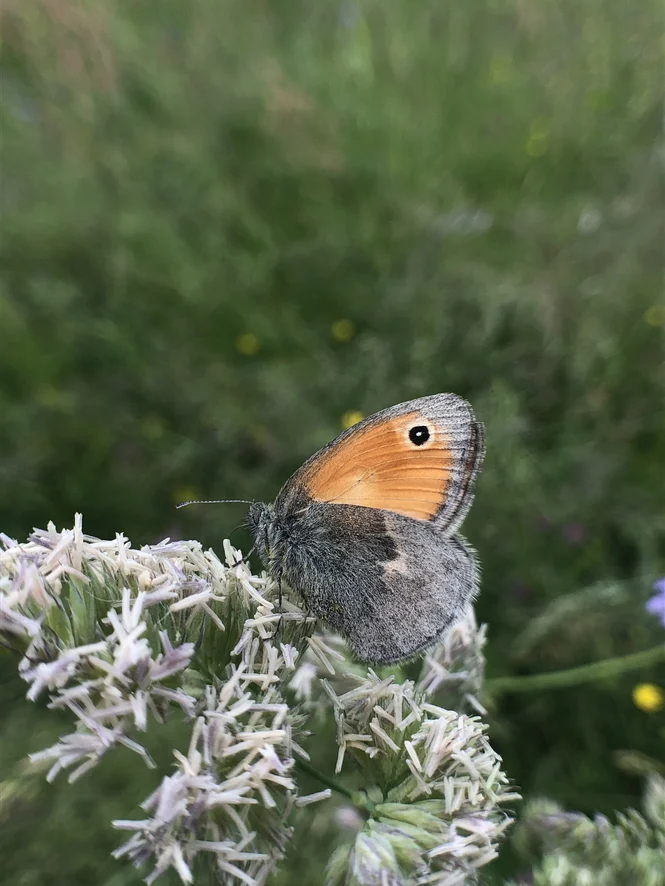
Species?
Coenonympha pamphilus
